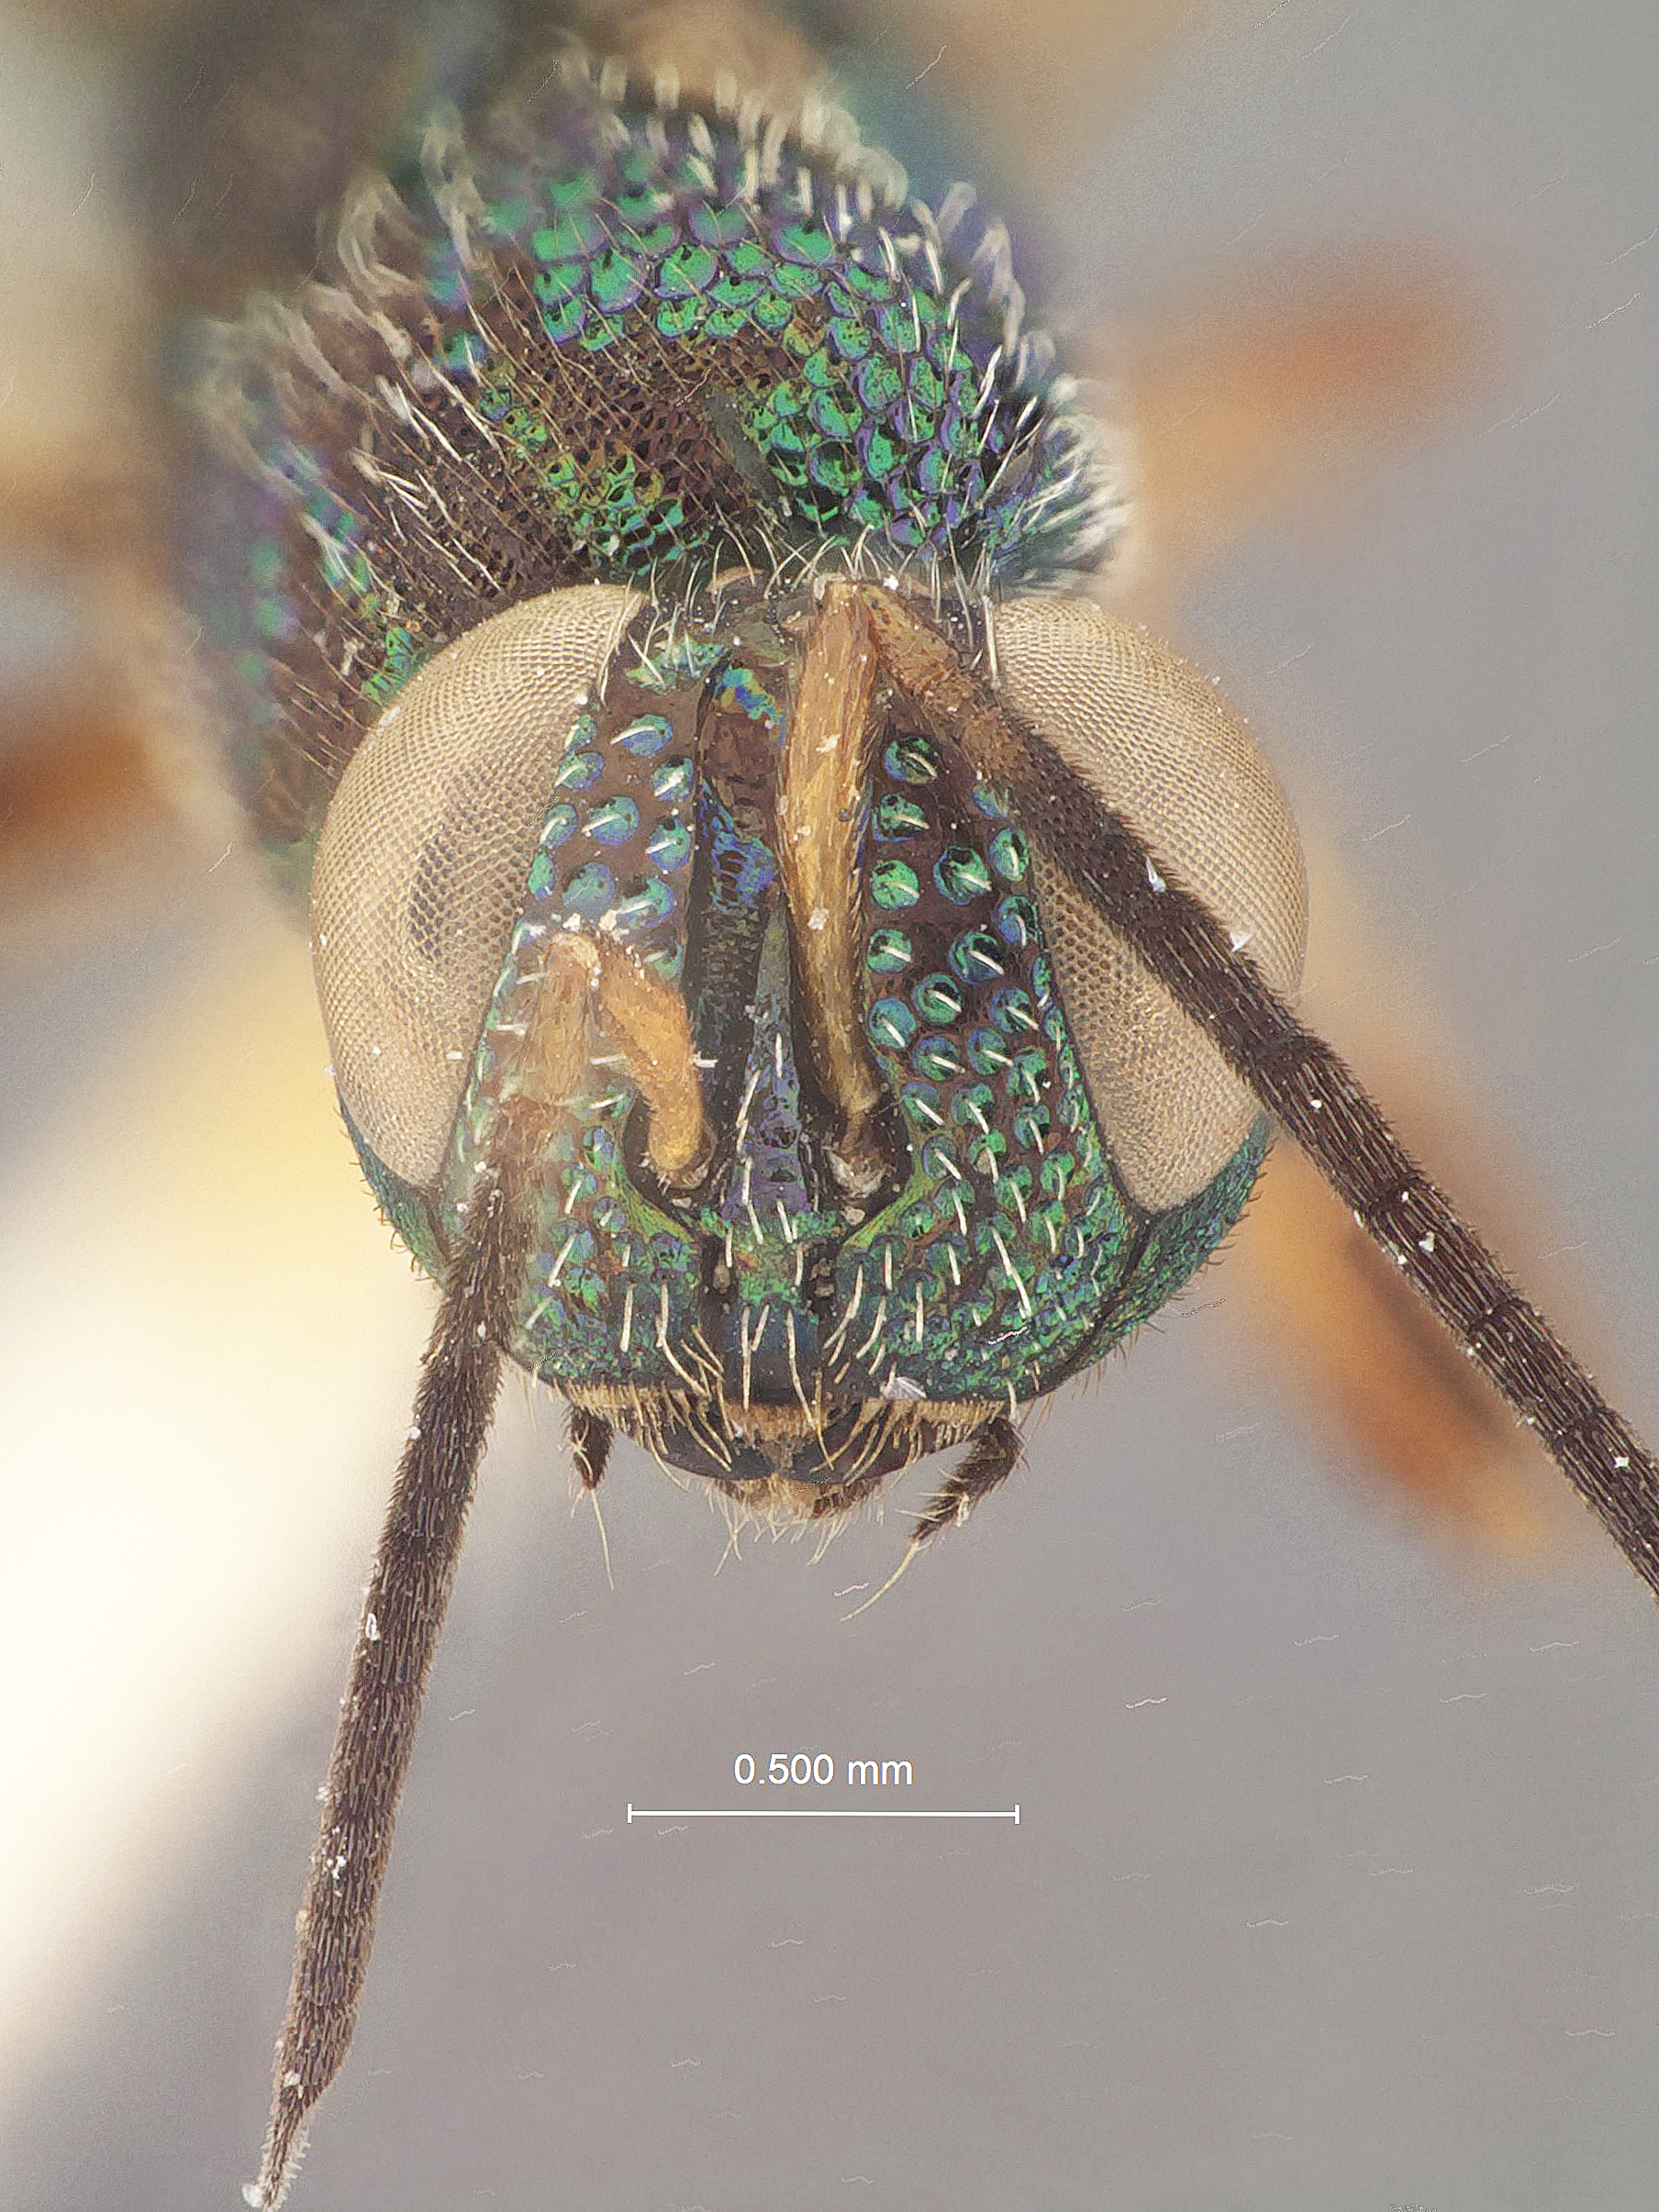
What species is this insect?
Balcha laciniosa
